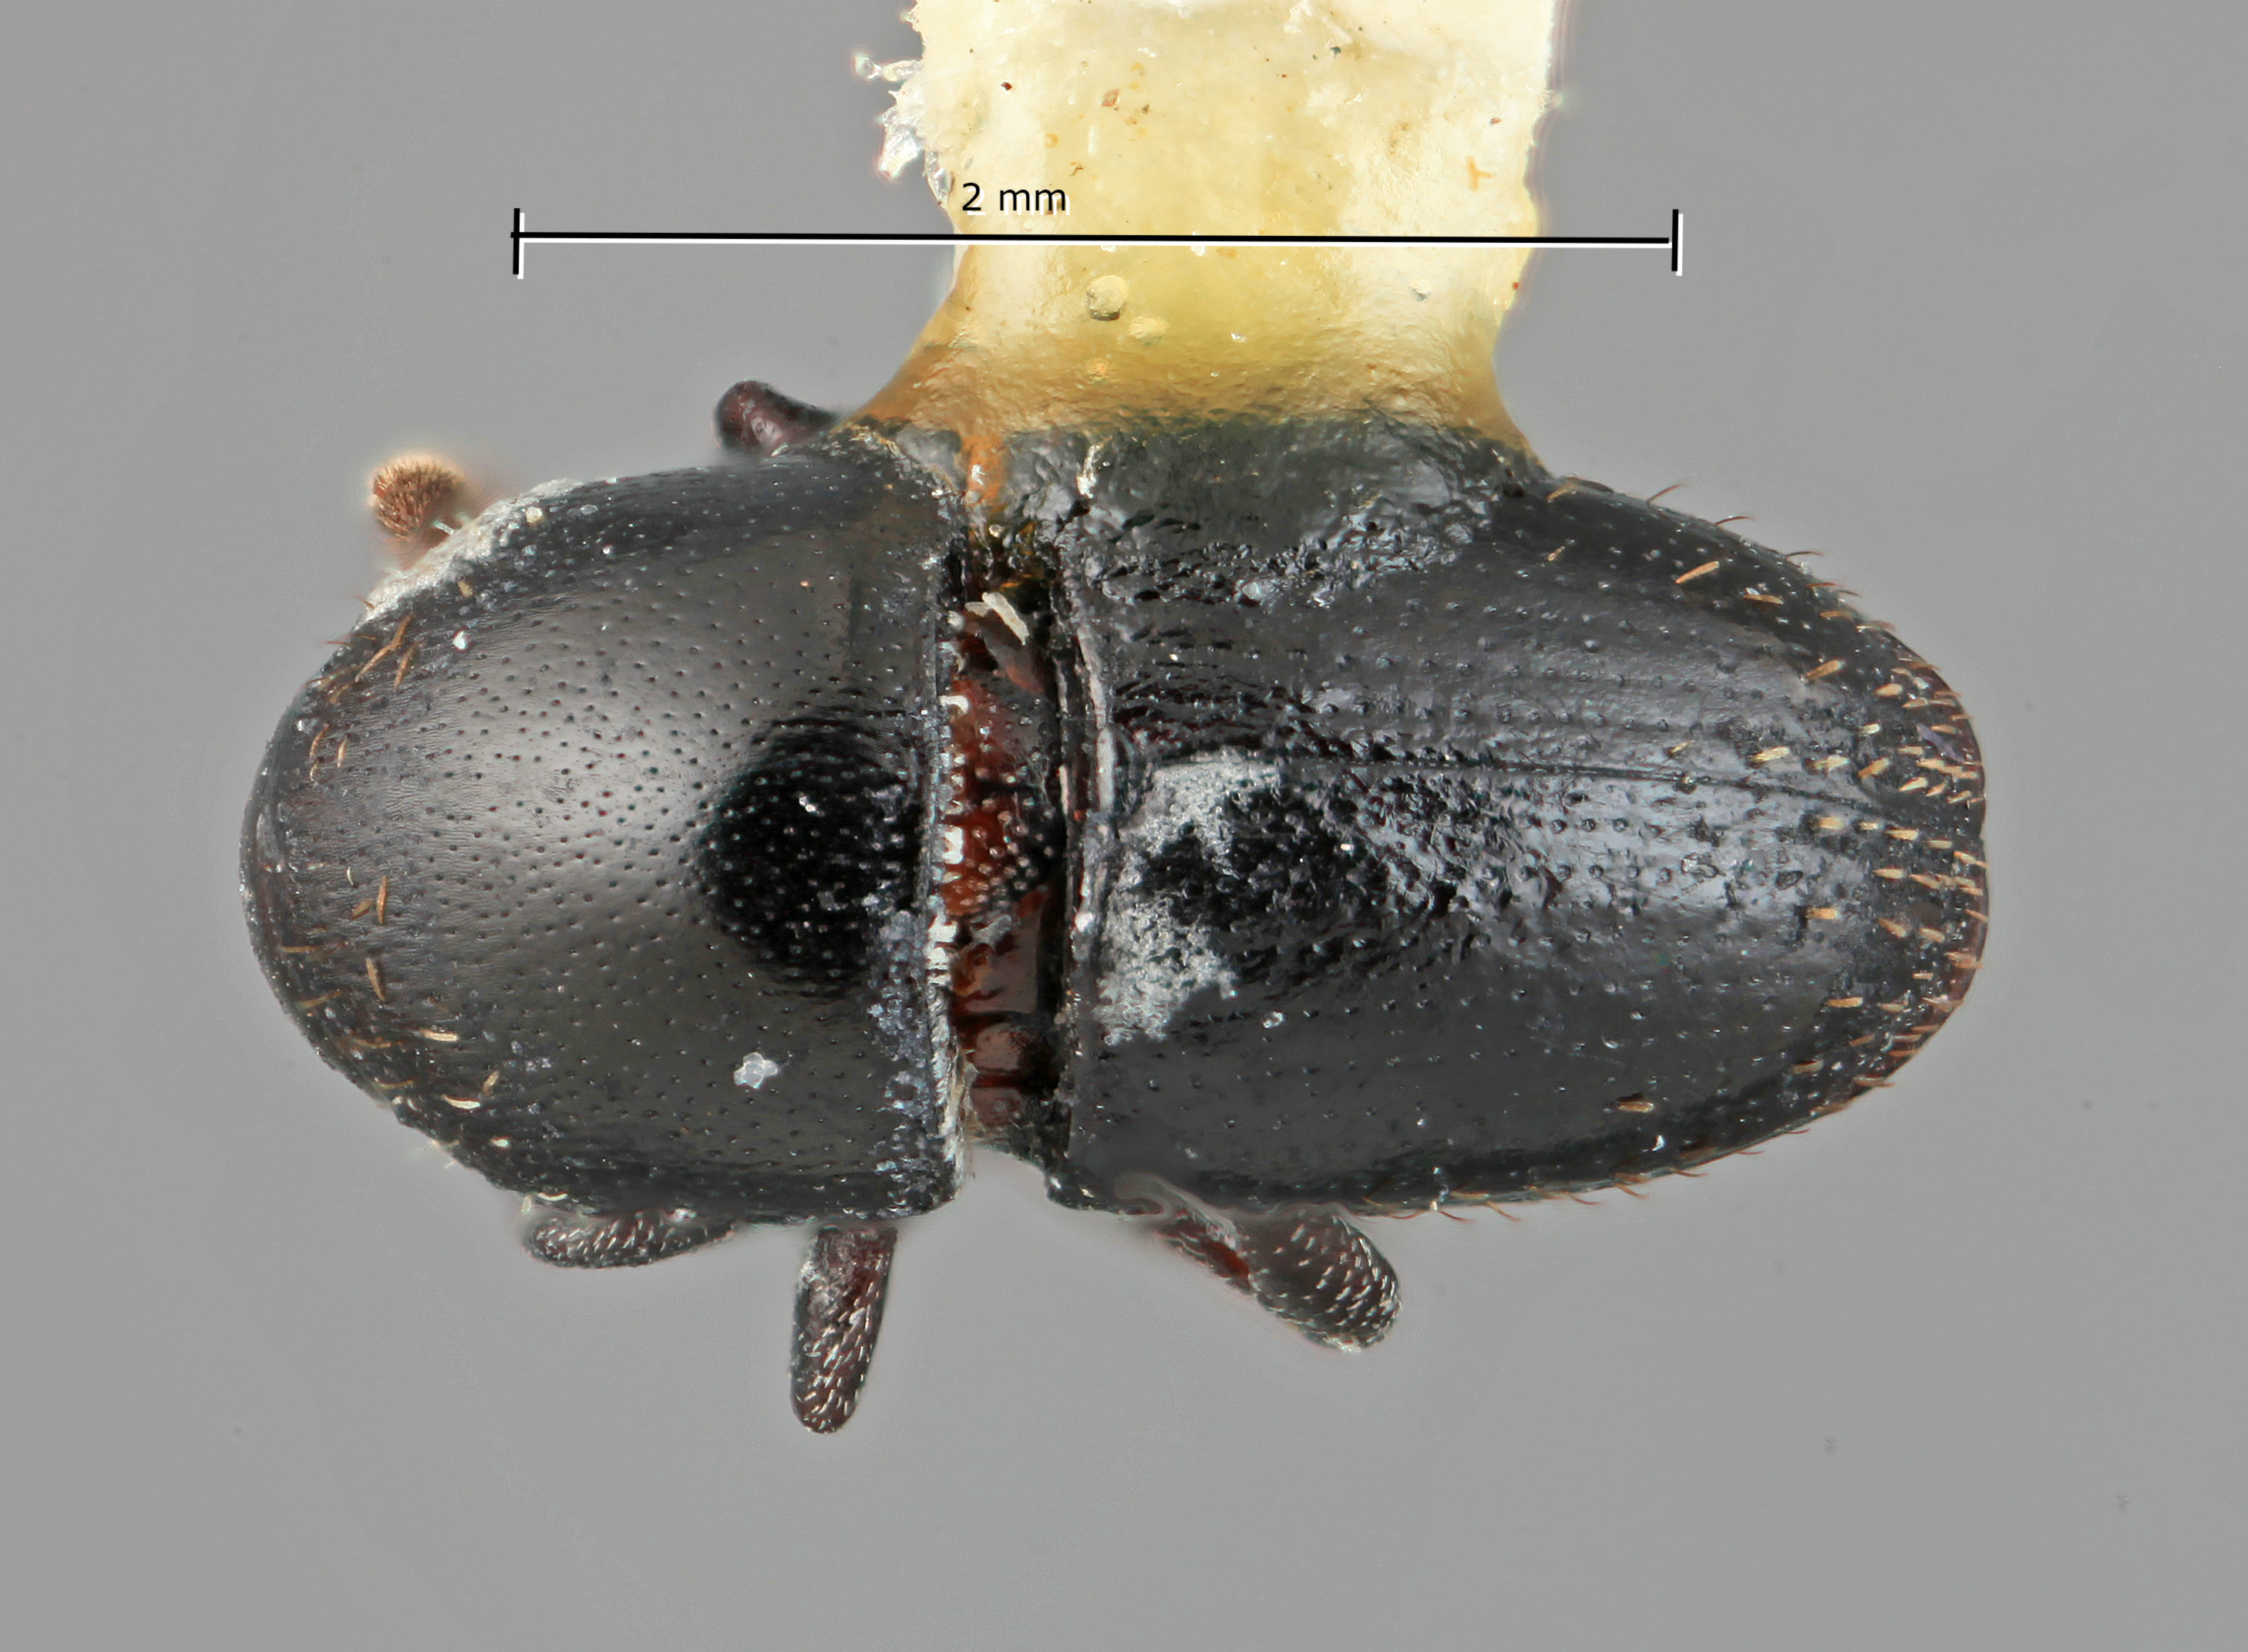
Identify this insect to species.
Camptocerus infidelis
